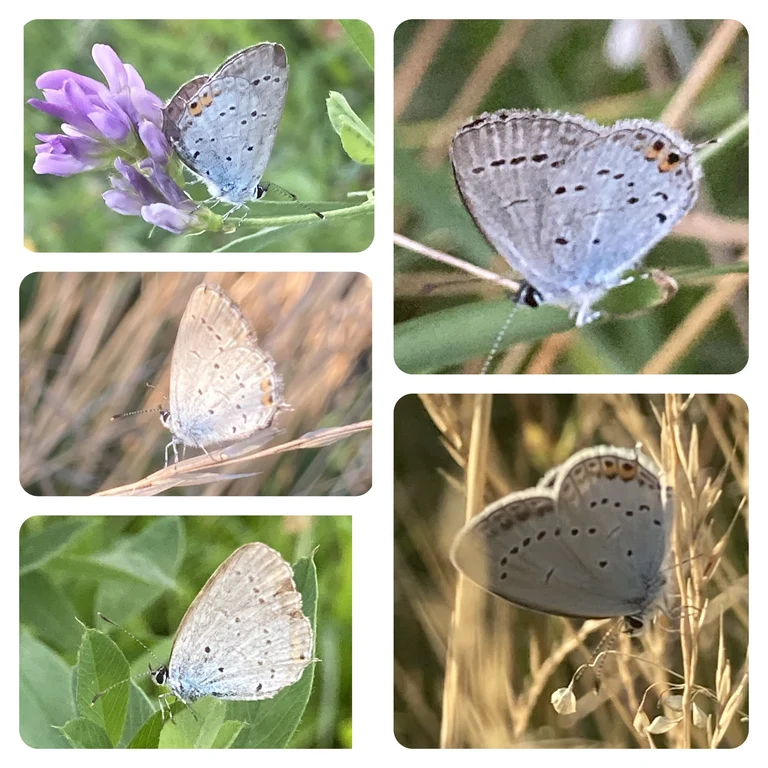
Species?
Cupido argiades (also Elkalyce argiades)
